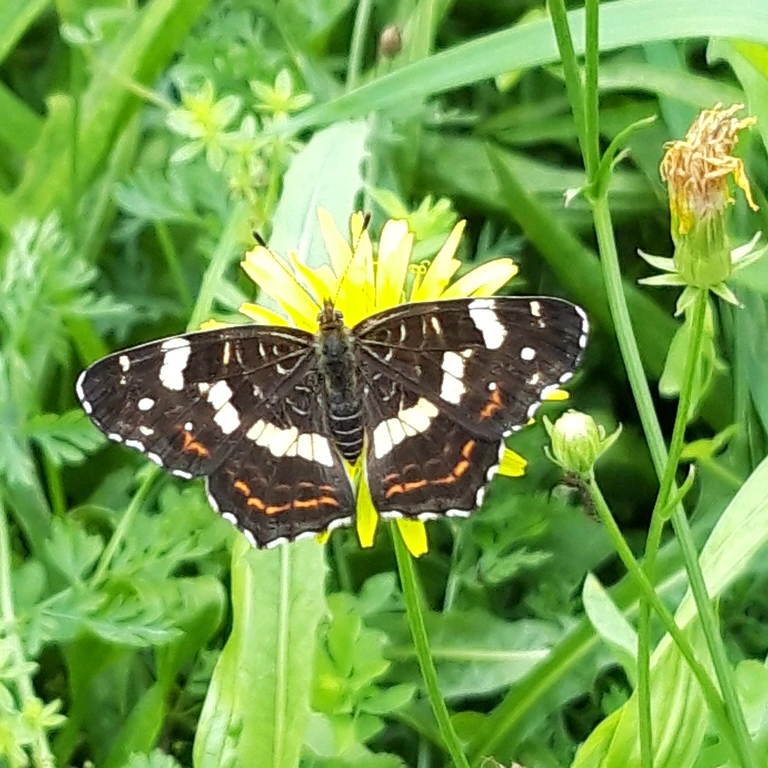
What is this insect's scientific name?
Araschnia levana
